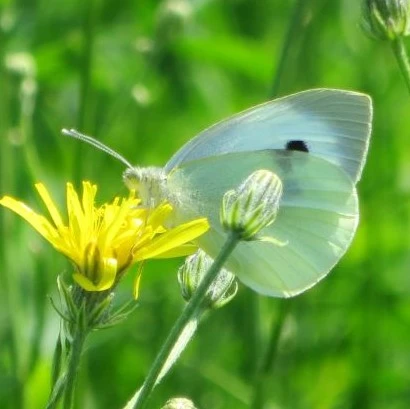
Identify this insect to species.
Pieris brassicae
